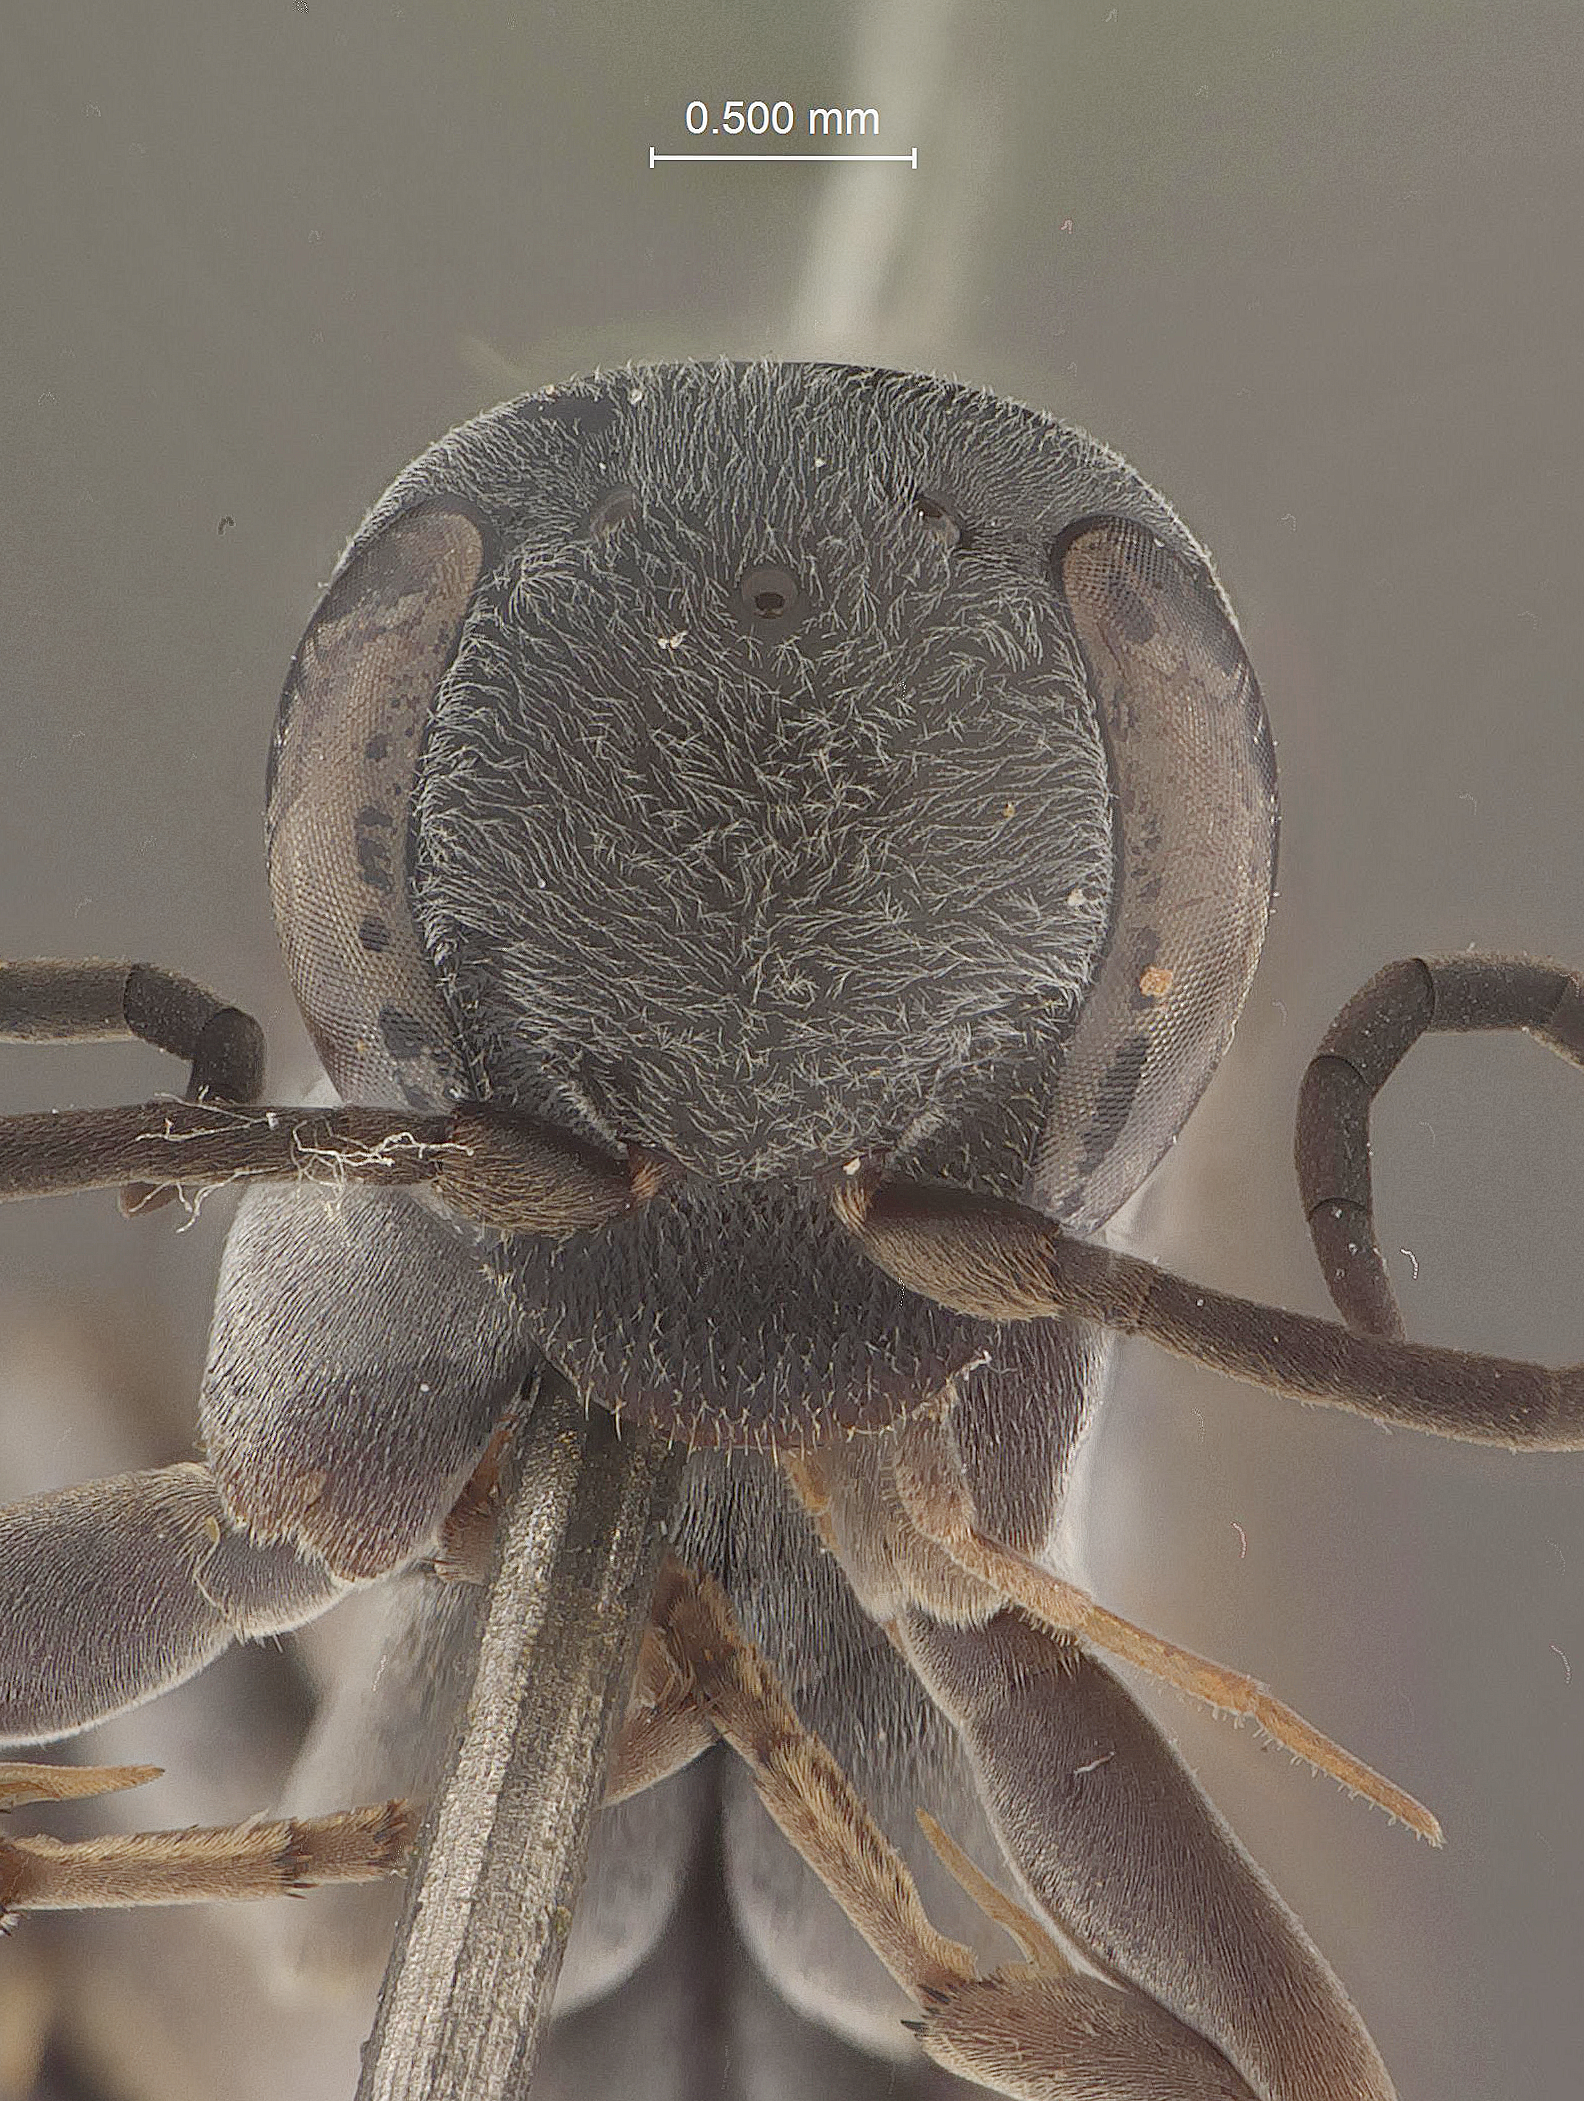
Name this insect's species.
Homonotus tagalicus
